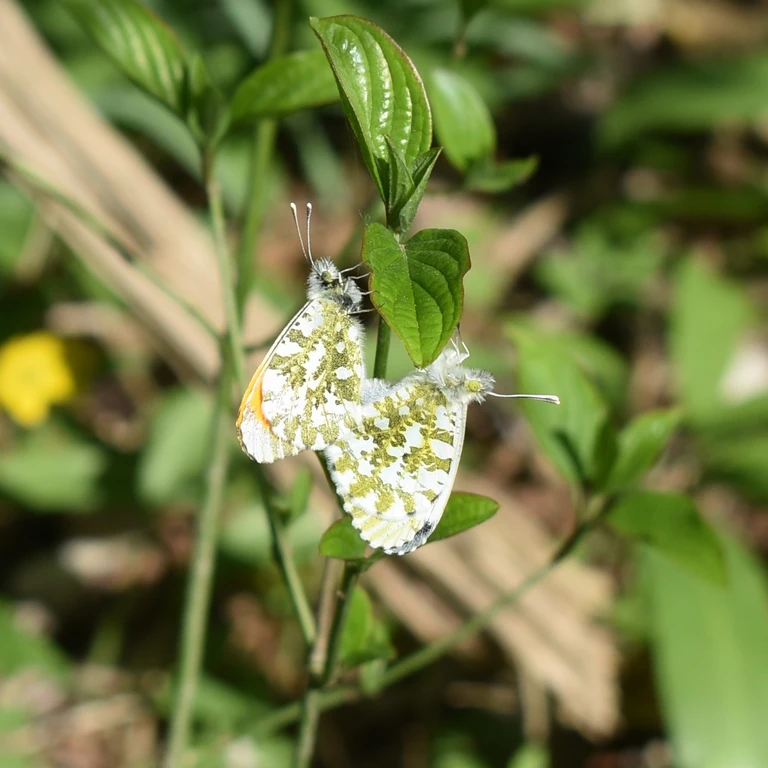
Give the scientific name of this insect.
Anthocharis cardamines
